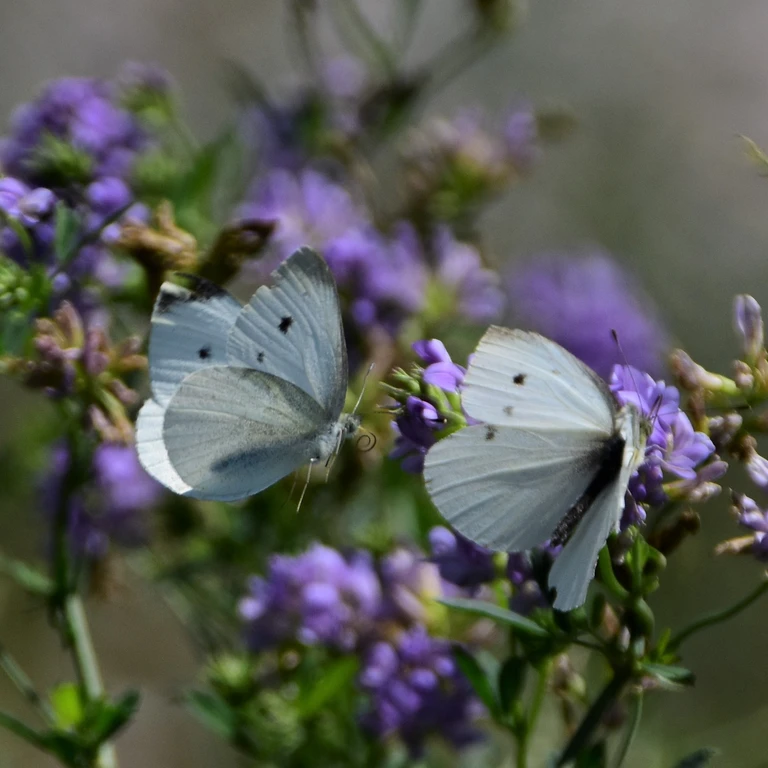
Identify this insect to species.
Pieris rapae
